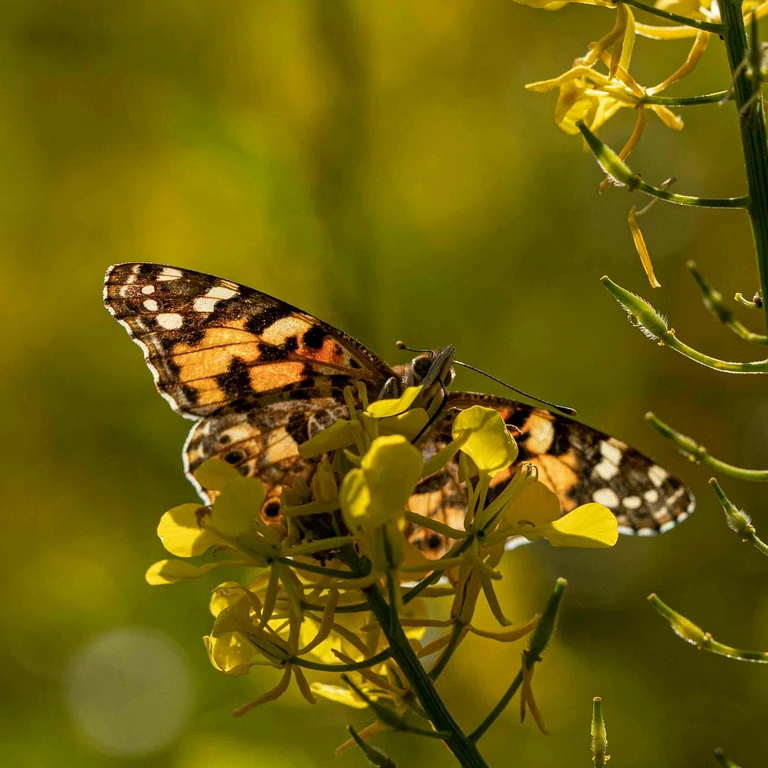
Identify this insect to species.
Vanessa cardui
